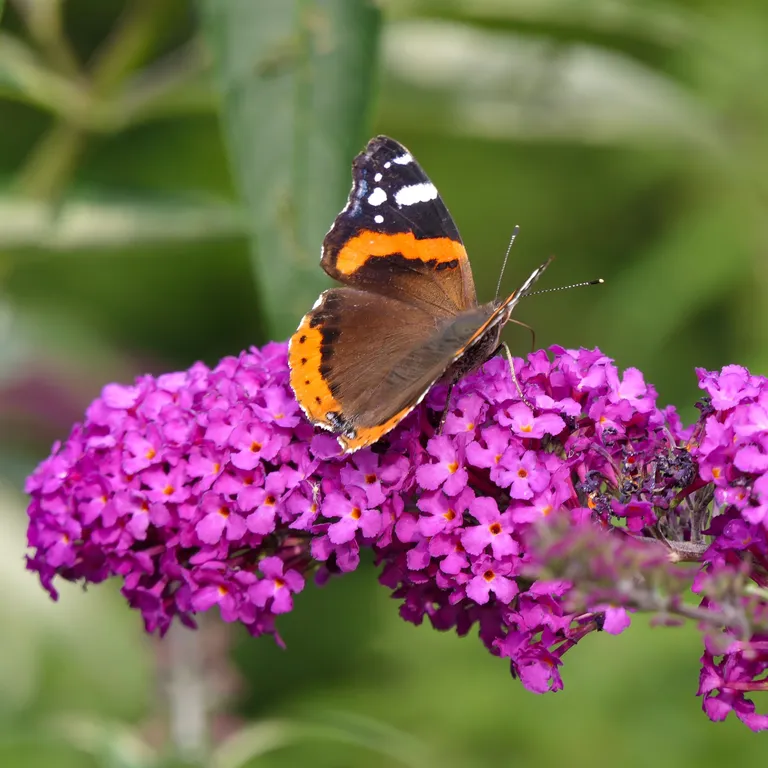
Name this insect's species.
Vanessa atalanta
